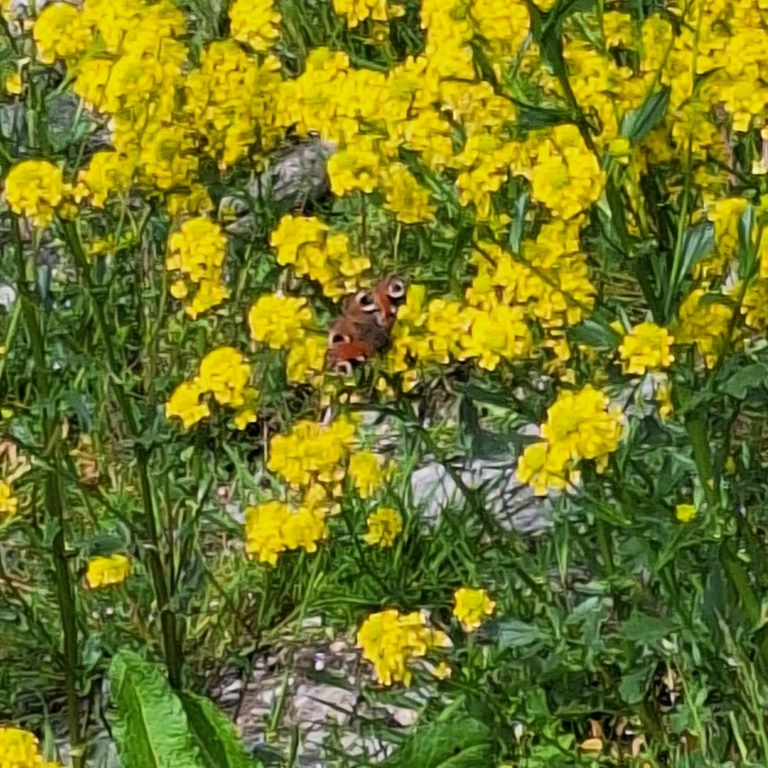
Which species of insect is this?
Aglais io
